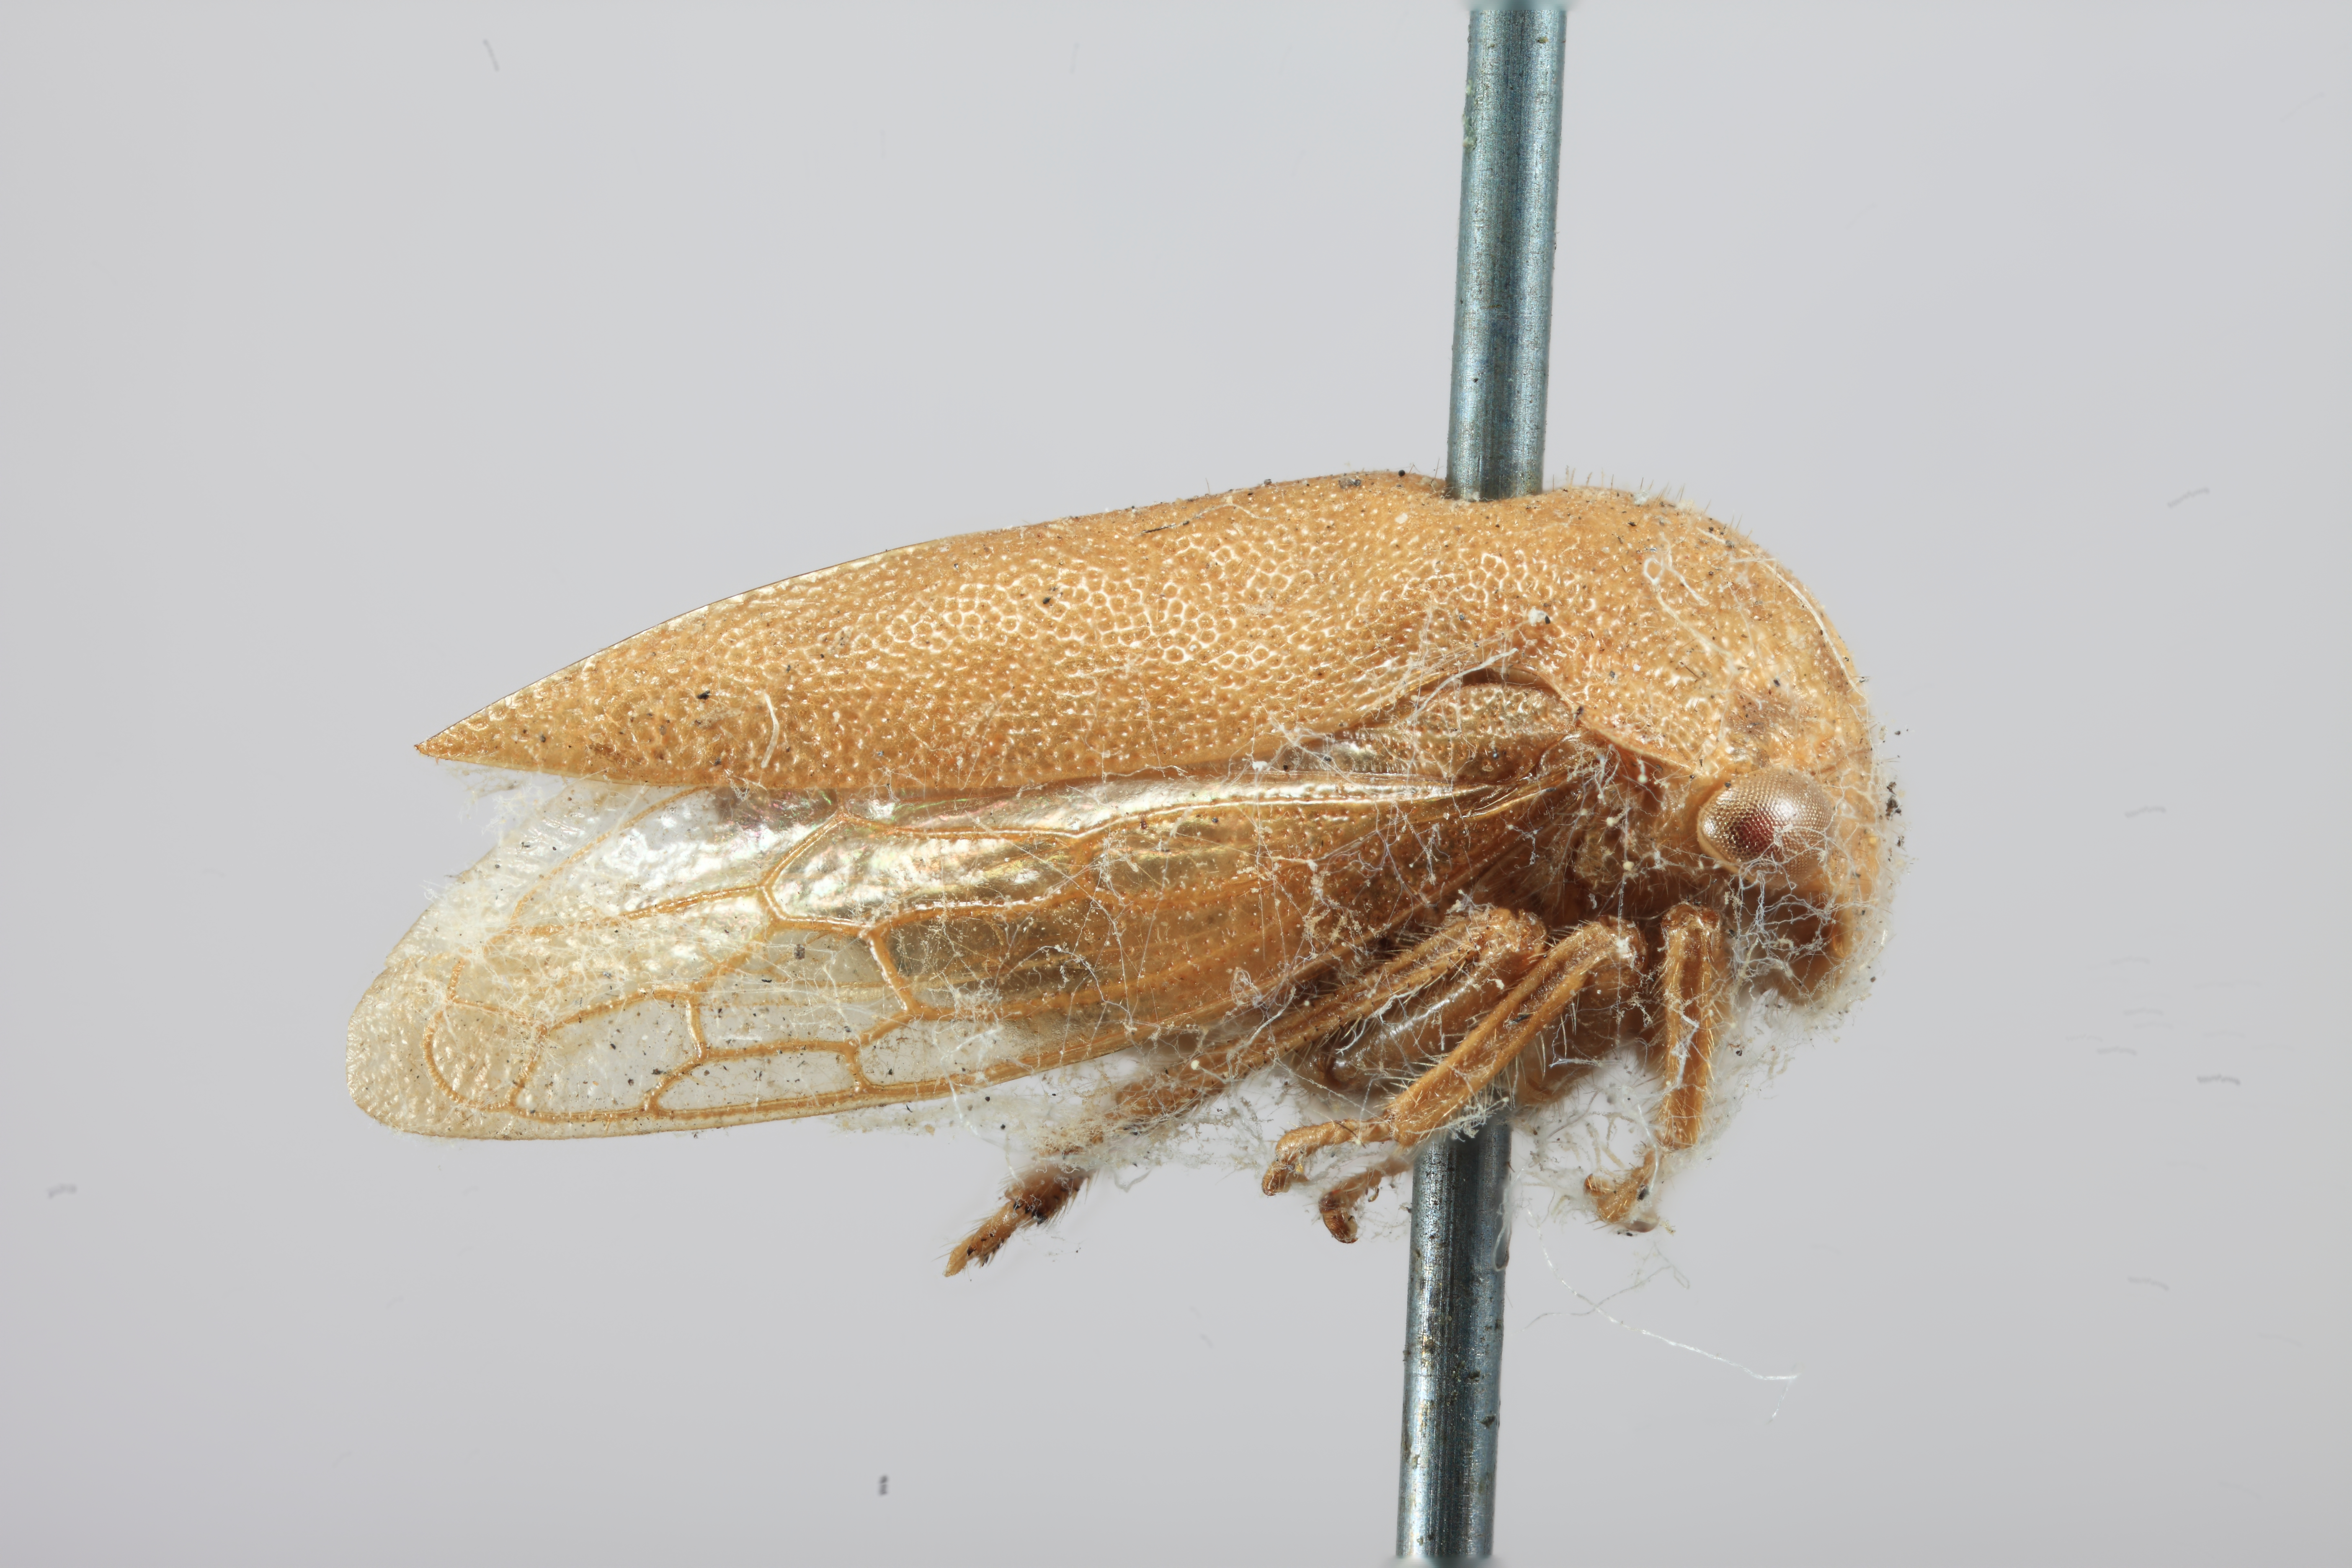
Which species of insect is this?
Ophiderma flava
